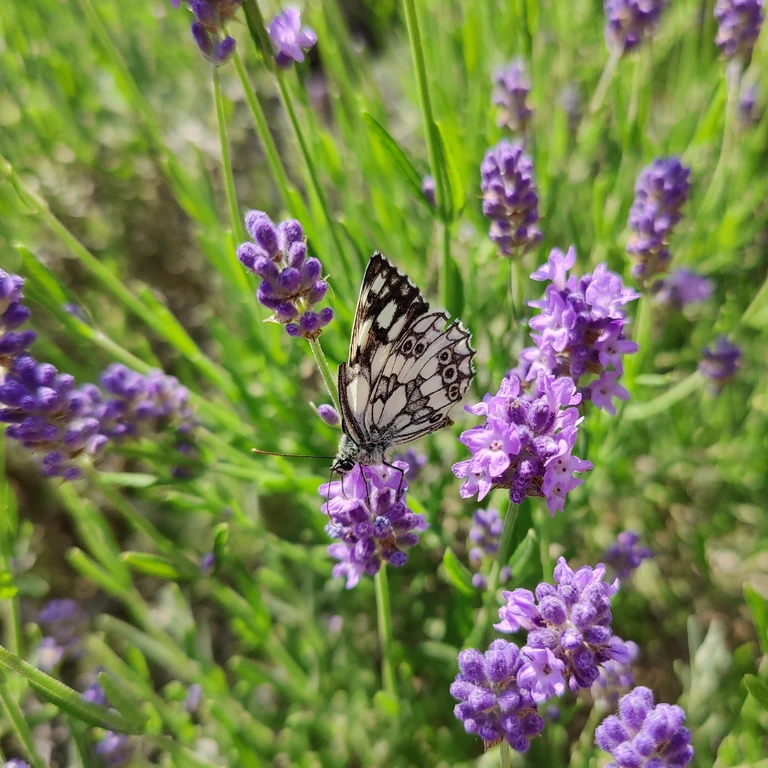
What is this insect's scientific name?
Melanargia galathea
